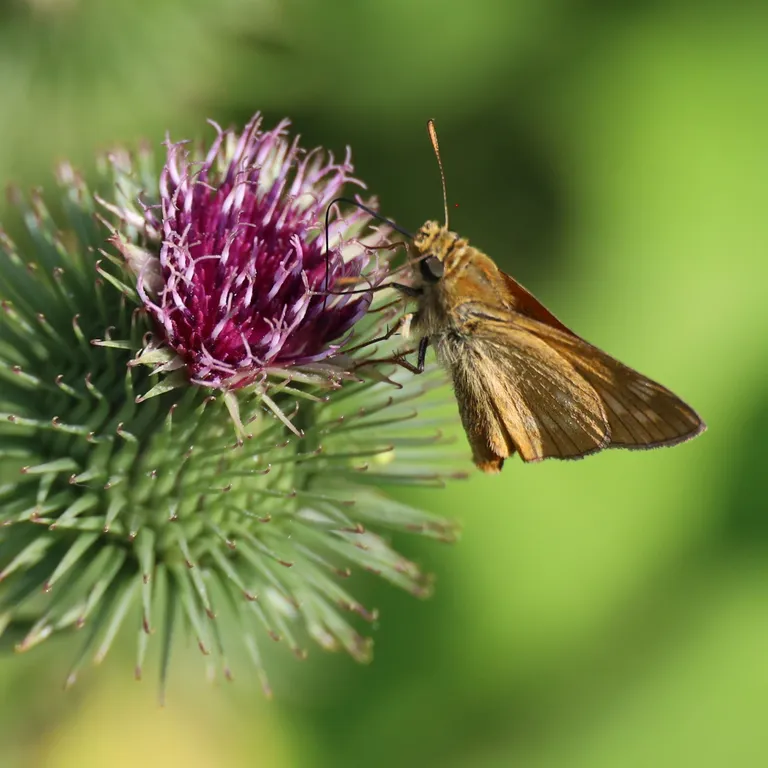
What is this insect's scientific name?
Ochlodes sylvanus (also Ochlodes venata)
